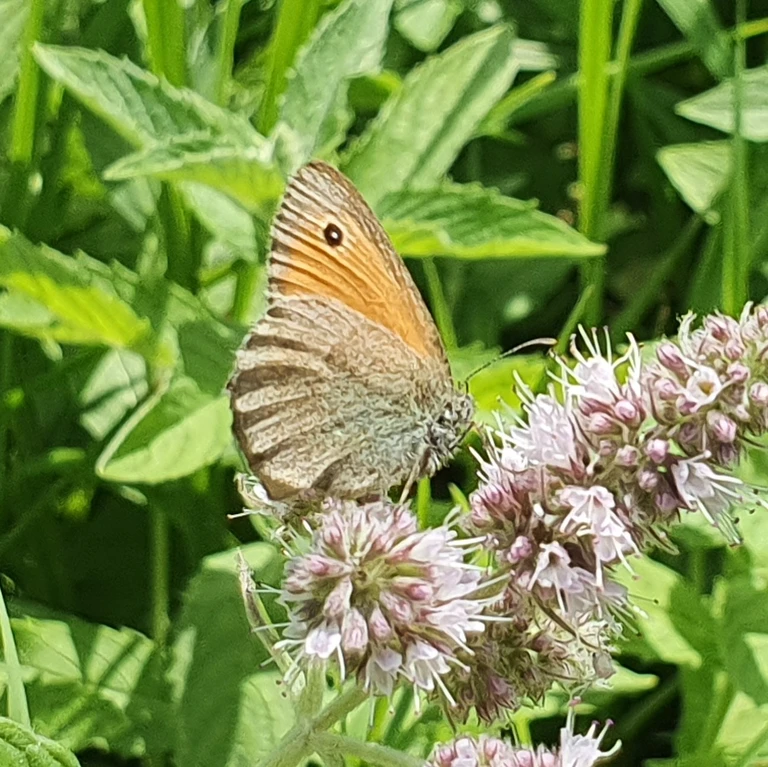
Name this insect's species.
Coenonympha pamphilus
